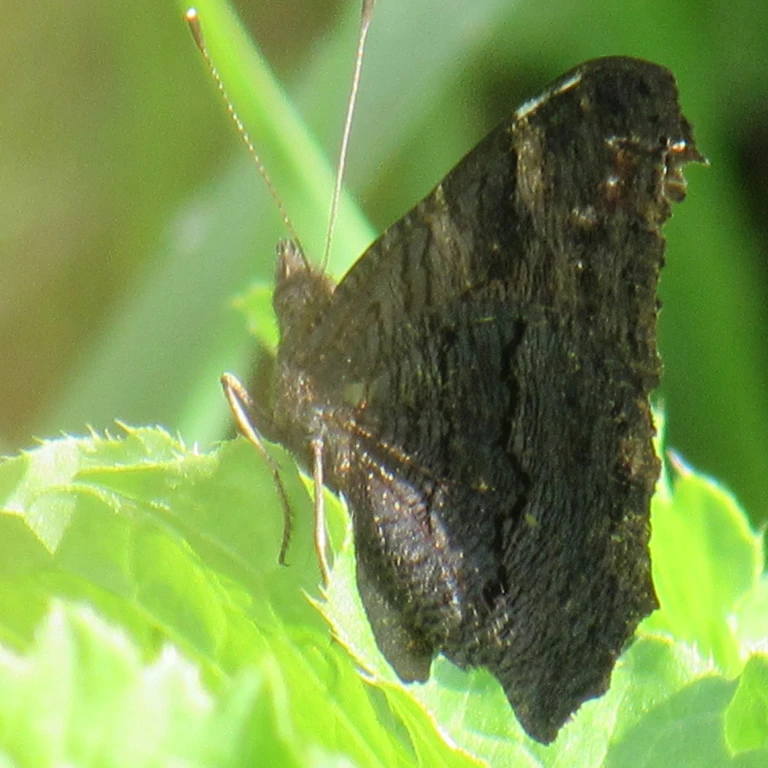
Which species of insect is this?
Aglais io
